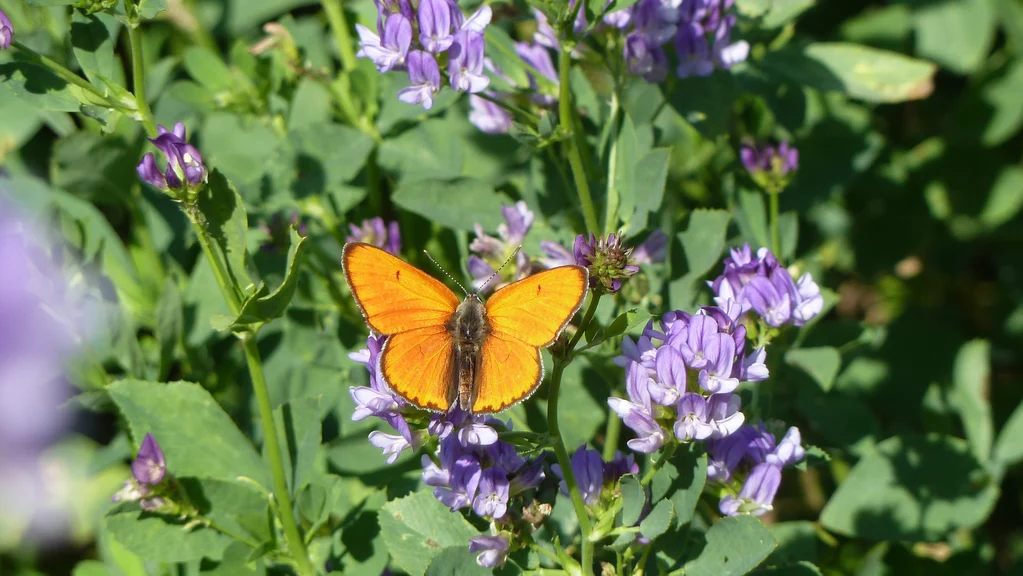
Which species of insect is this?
Lycaena dispar
